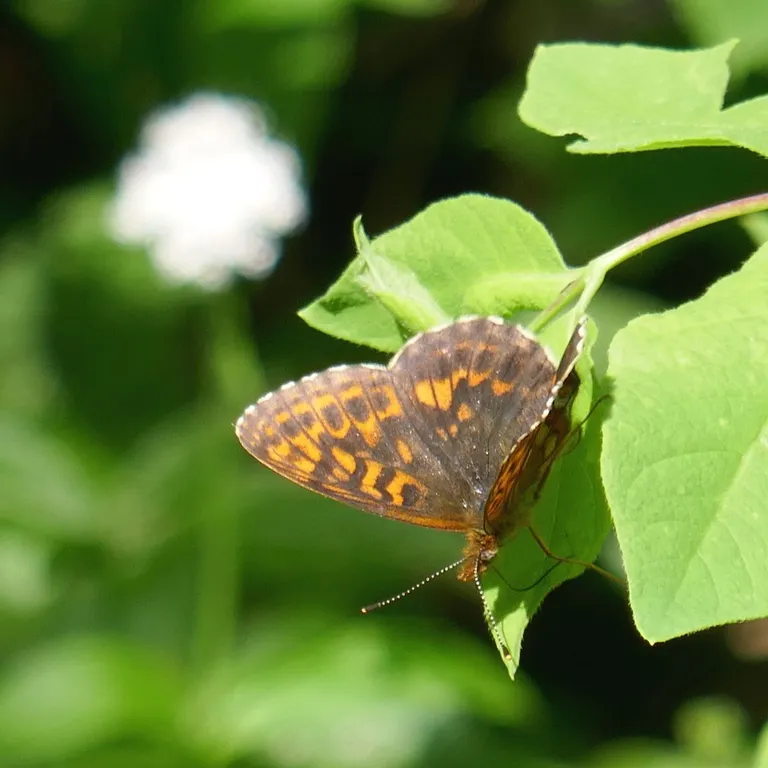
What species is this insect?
Boloria thore
